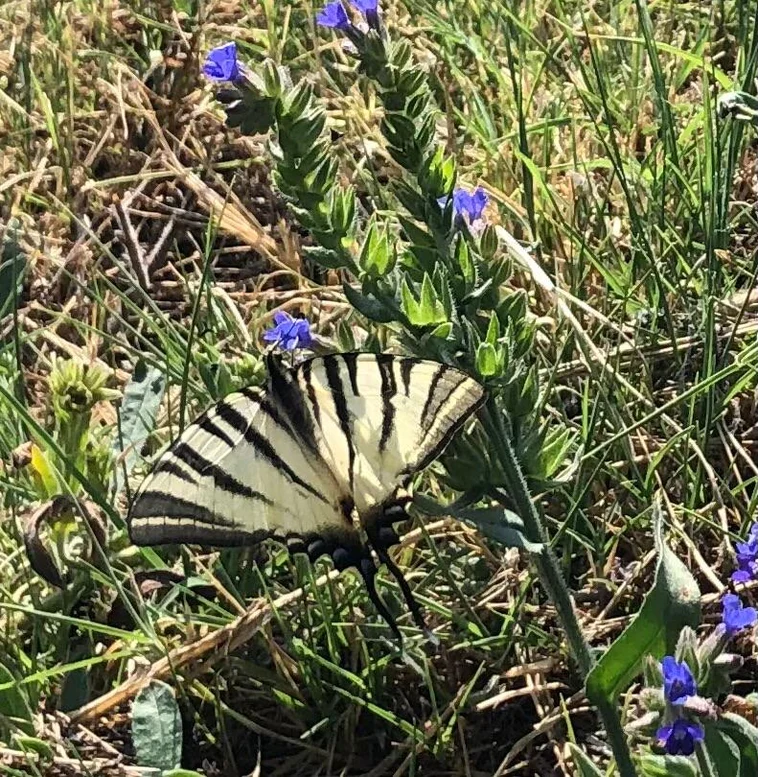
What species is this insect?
Iphiclides podalirius
